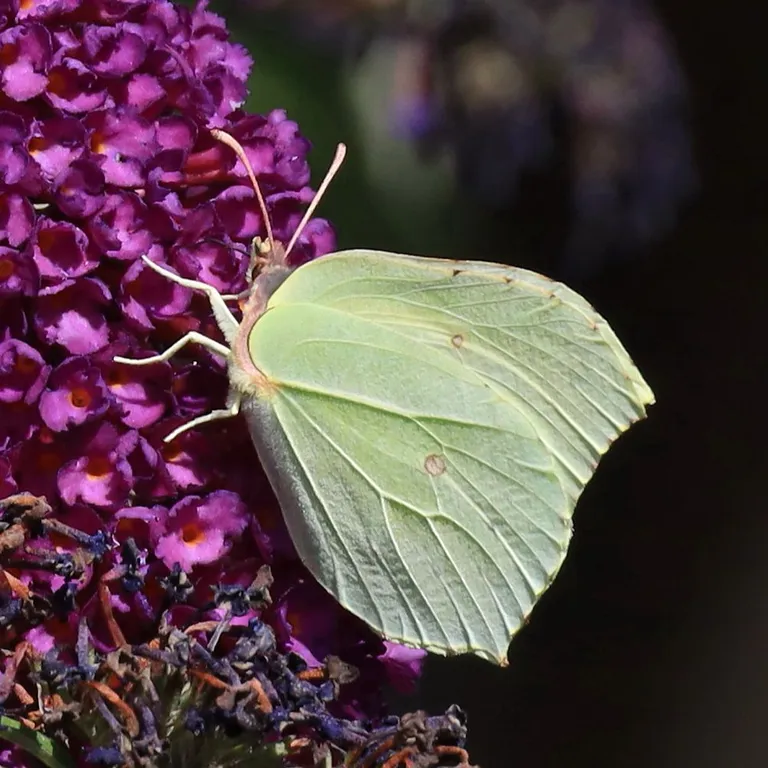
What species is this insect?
Gonepteryx rhamni
